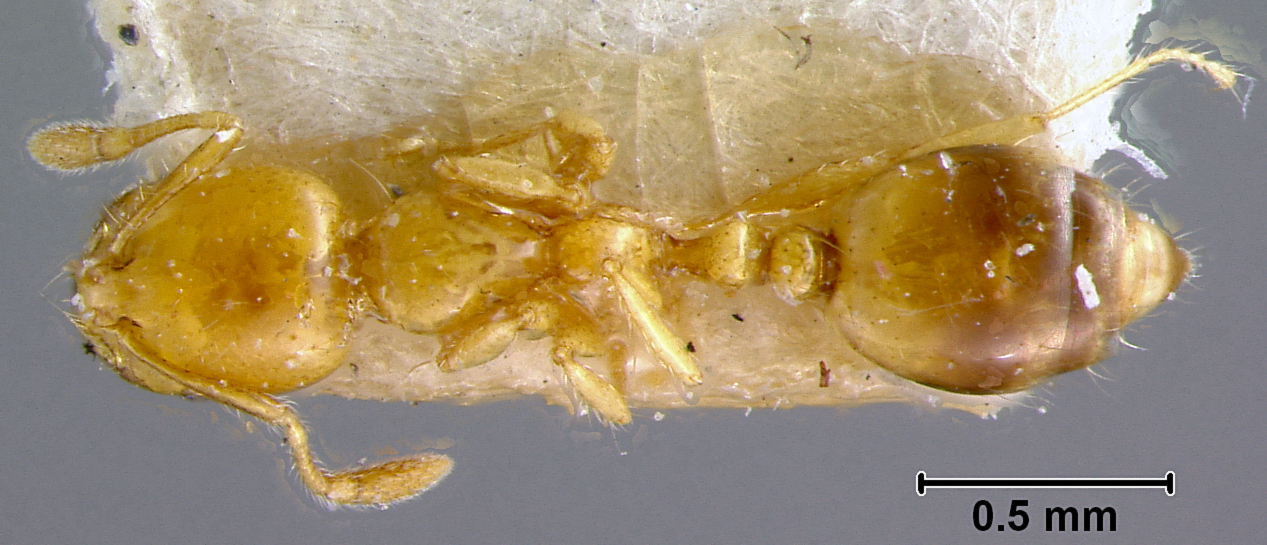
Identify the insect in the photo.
Solenopsis bruchi
